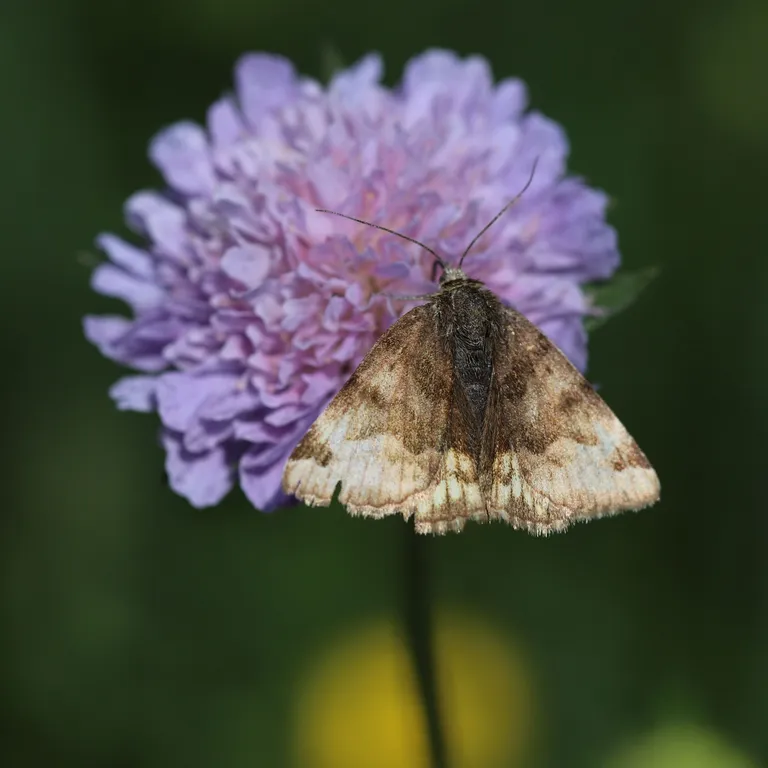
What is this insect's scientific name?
Euclidia glyphica
